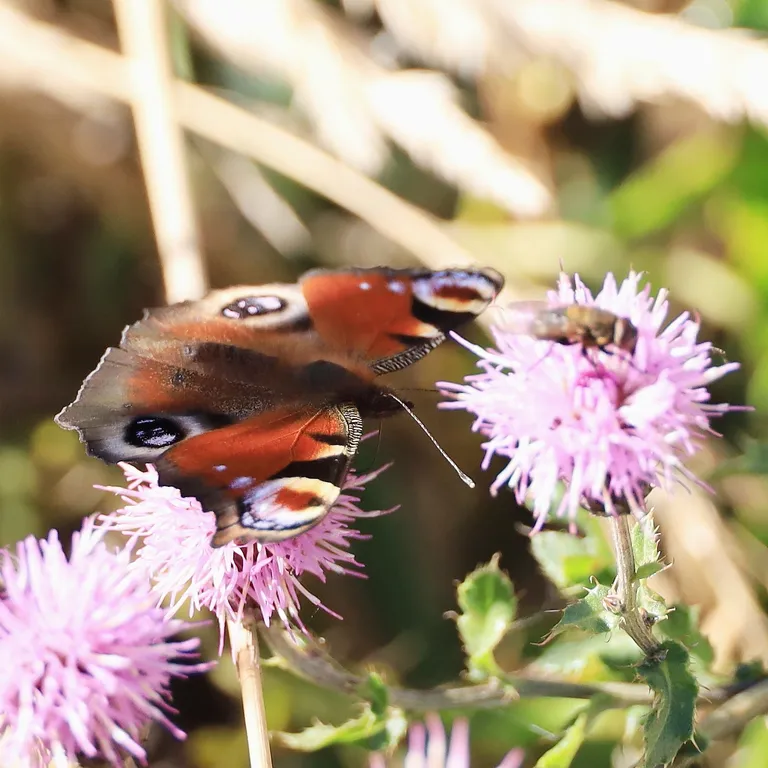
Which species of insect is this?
Aglais io
